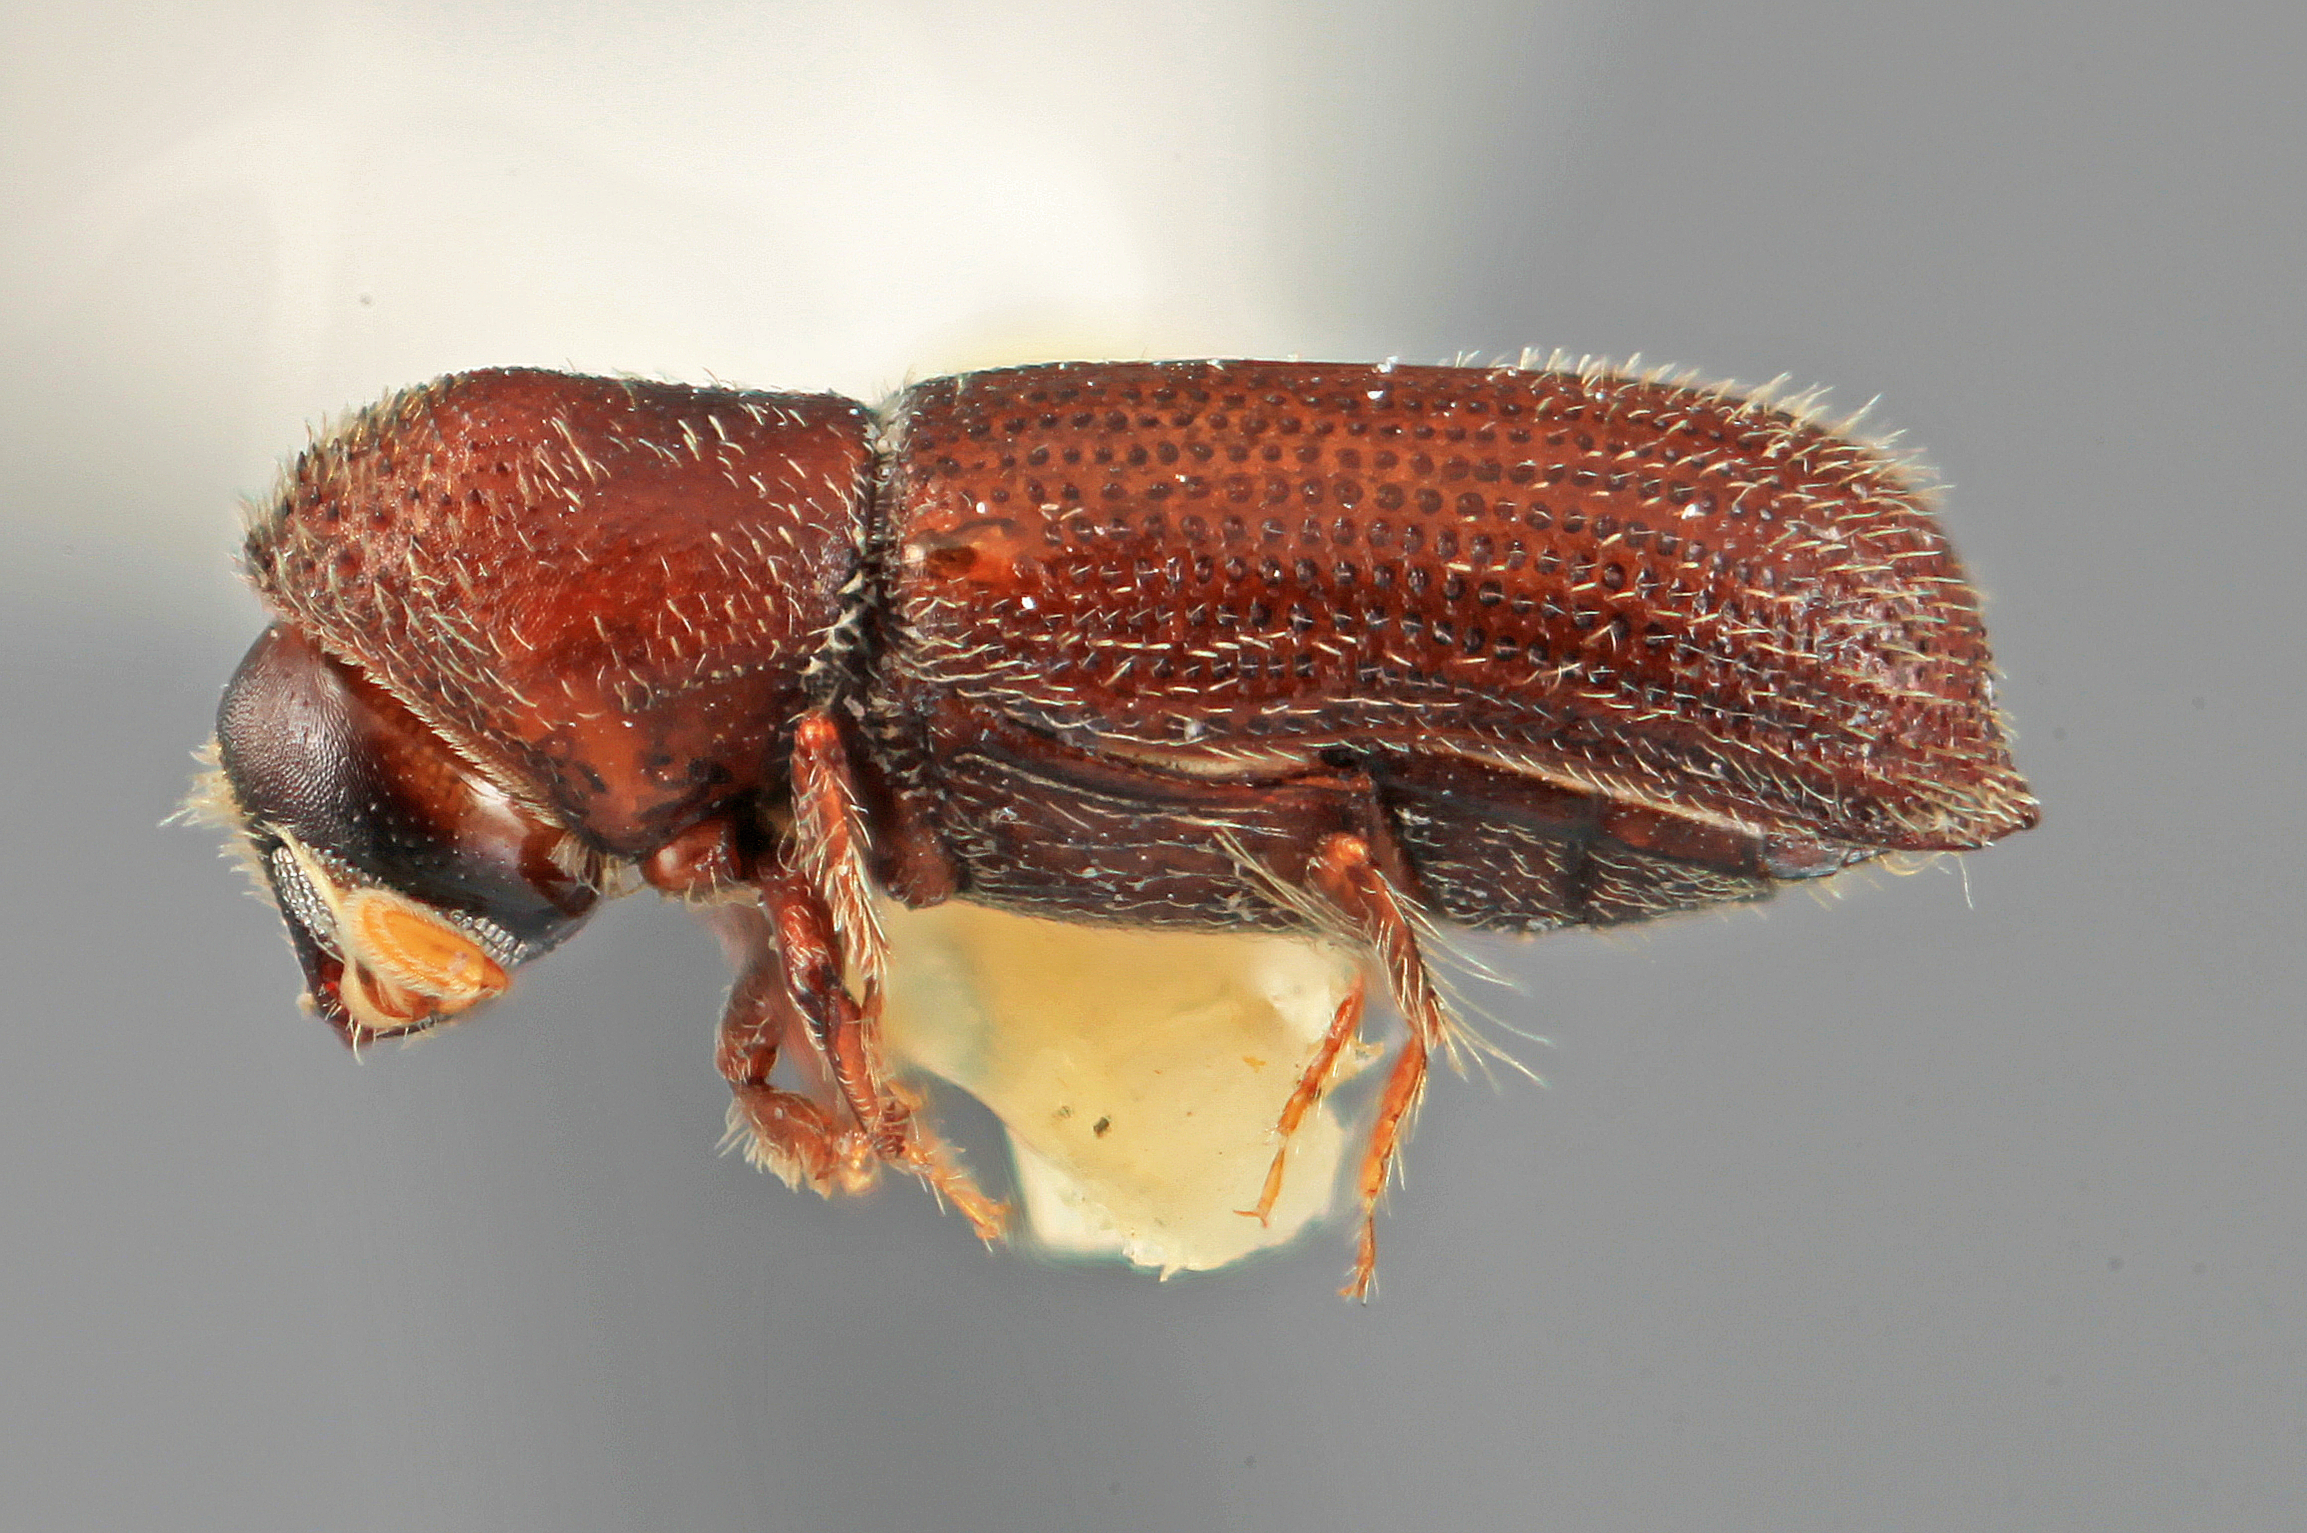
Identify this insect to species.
Micracis festivus
